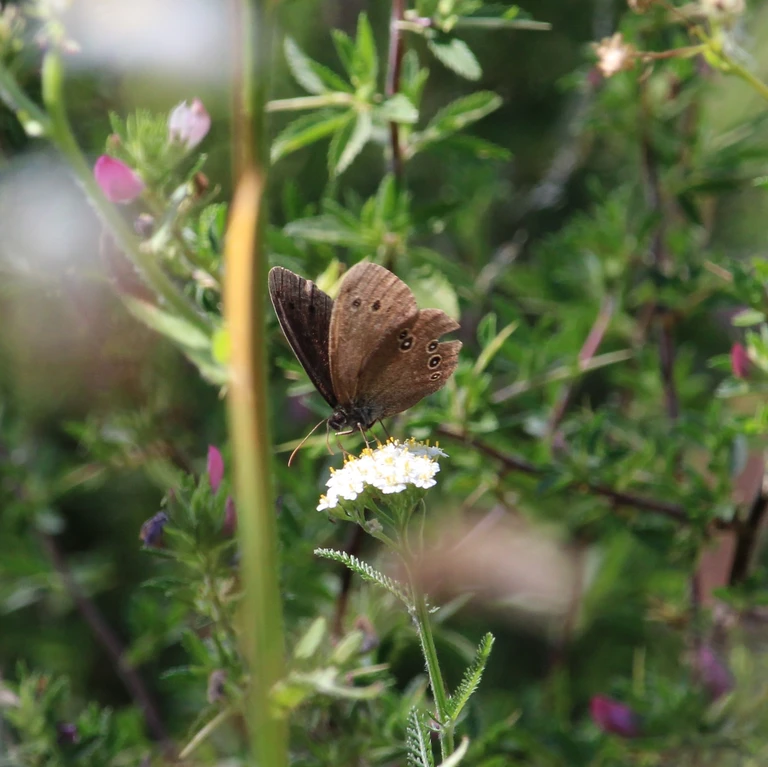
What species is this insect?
Aphantopus hyperantus
